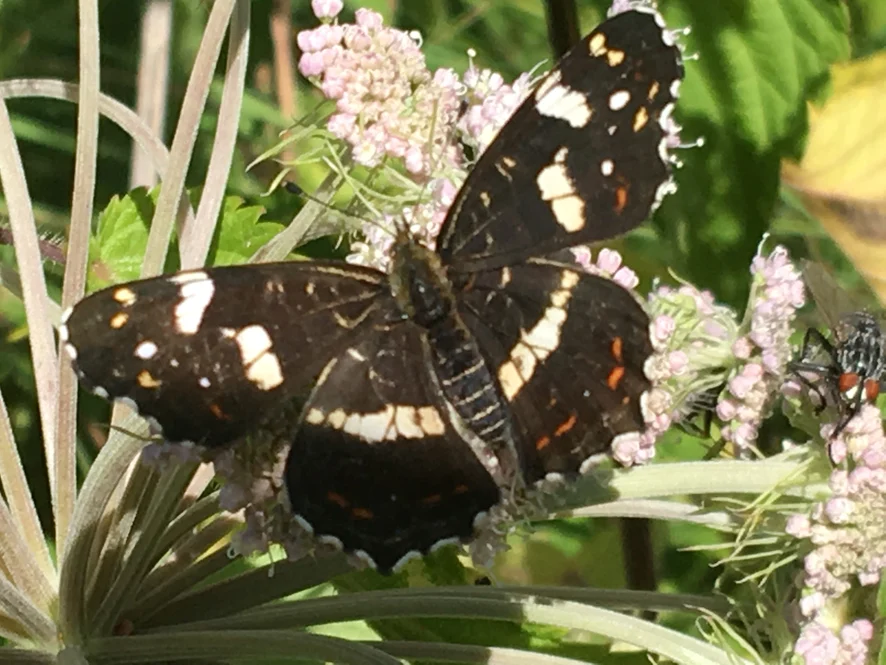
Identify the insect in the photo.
Araschnia levana
